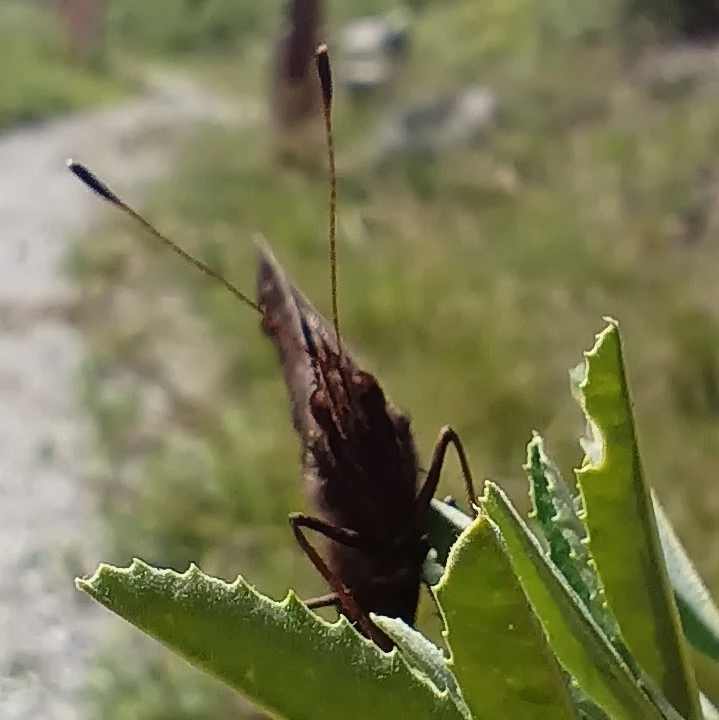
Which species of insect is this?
Aglais io
